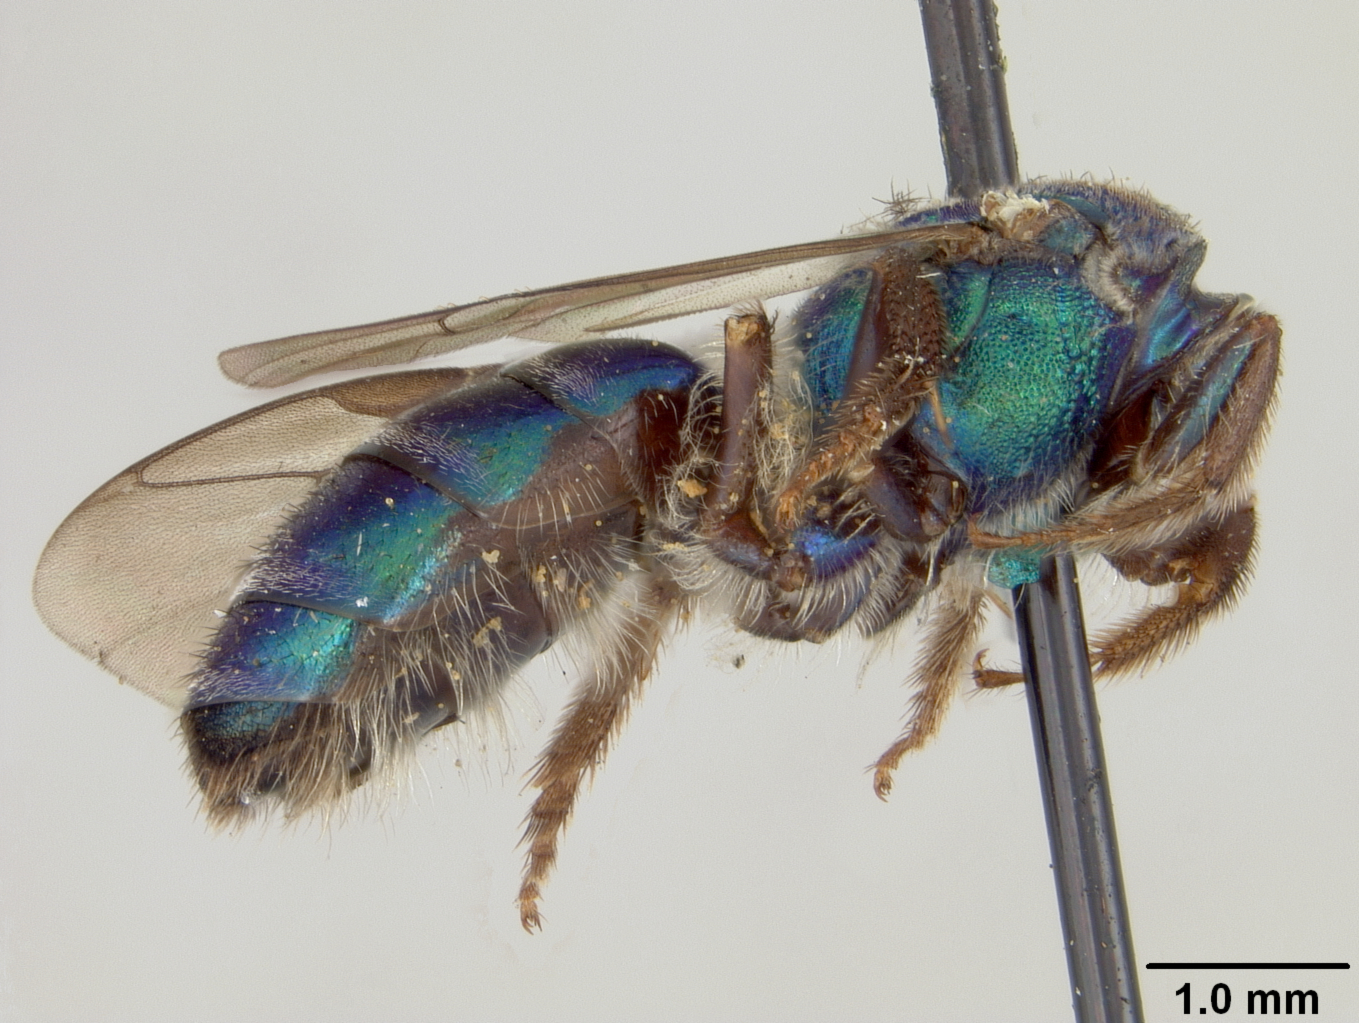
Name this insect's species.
Augochlora cyaneoviridis
